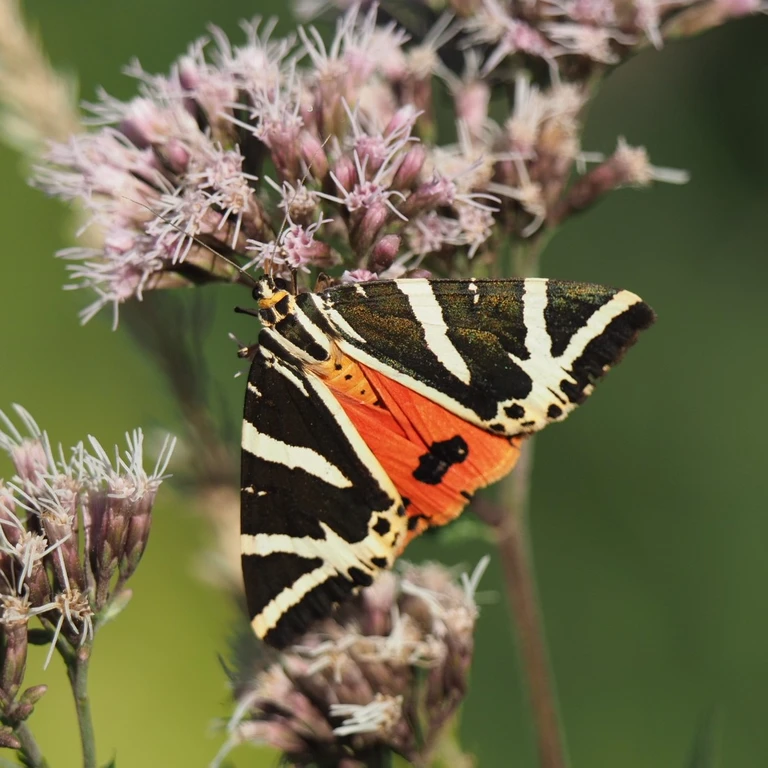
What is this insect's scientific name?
Euplagia quadripunctaria
